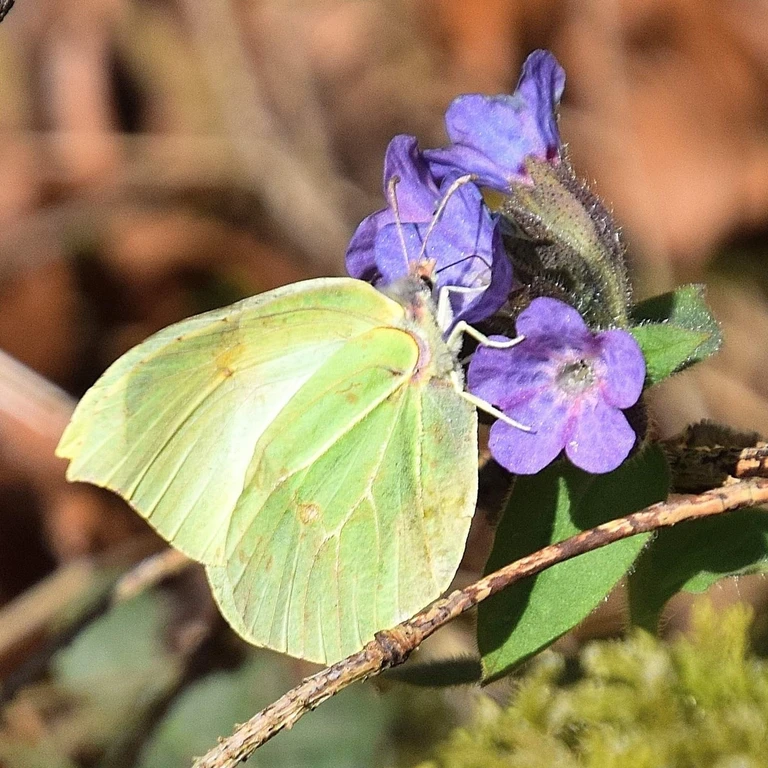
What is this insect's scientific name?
Gonepteryx rhamni
